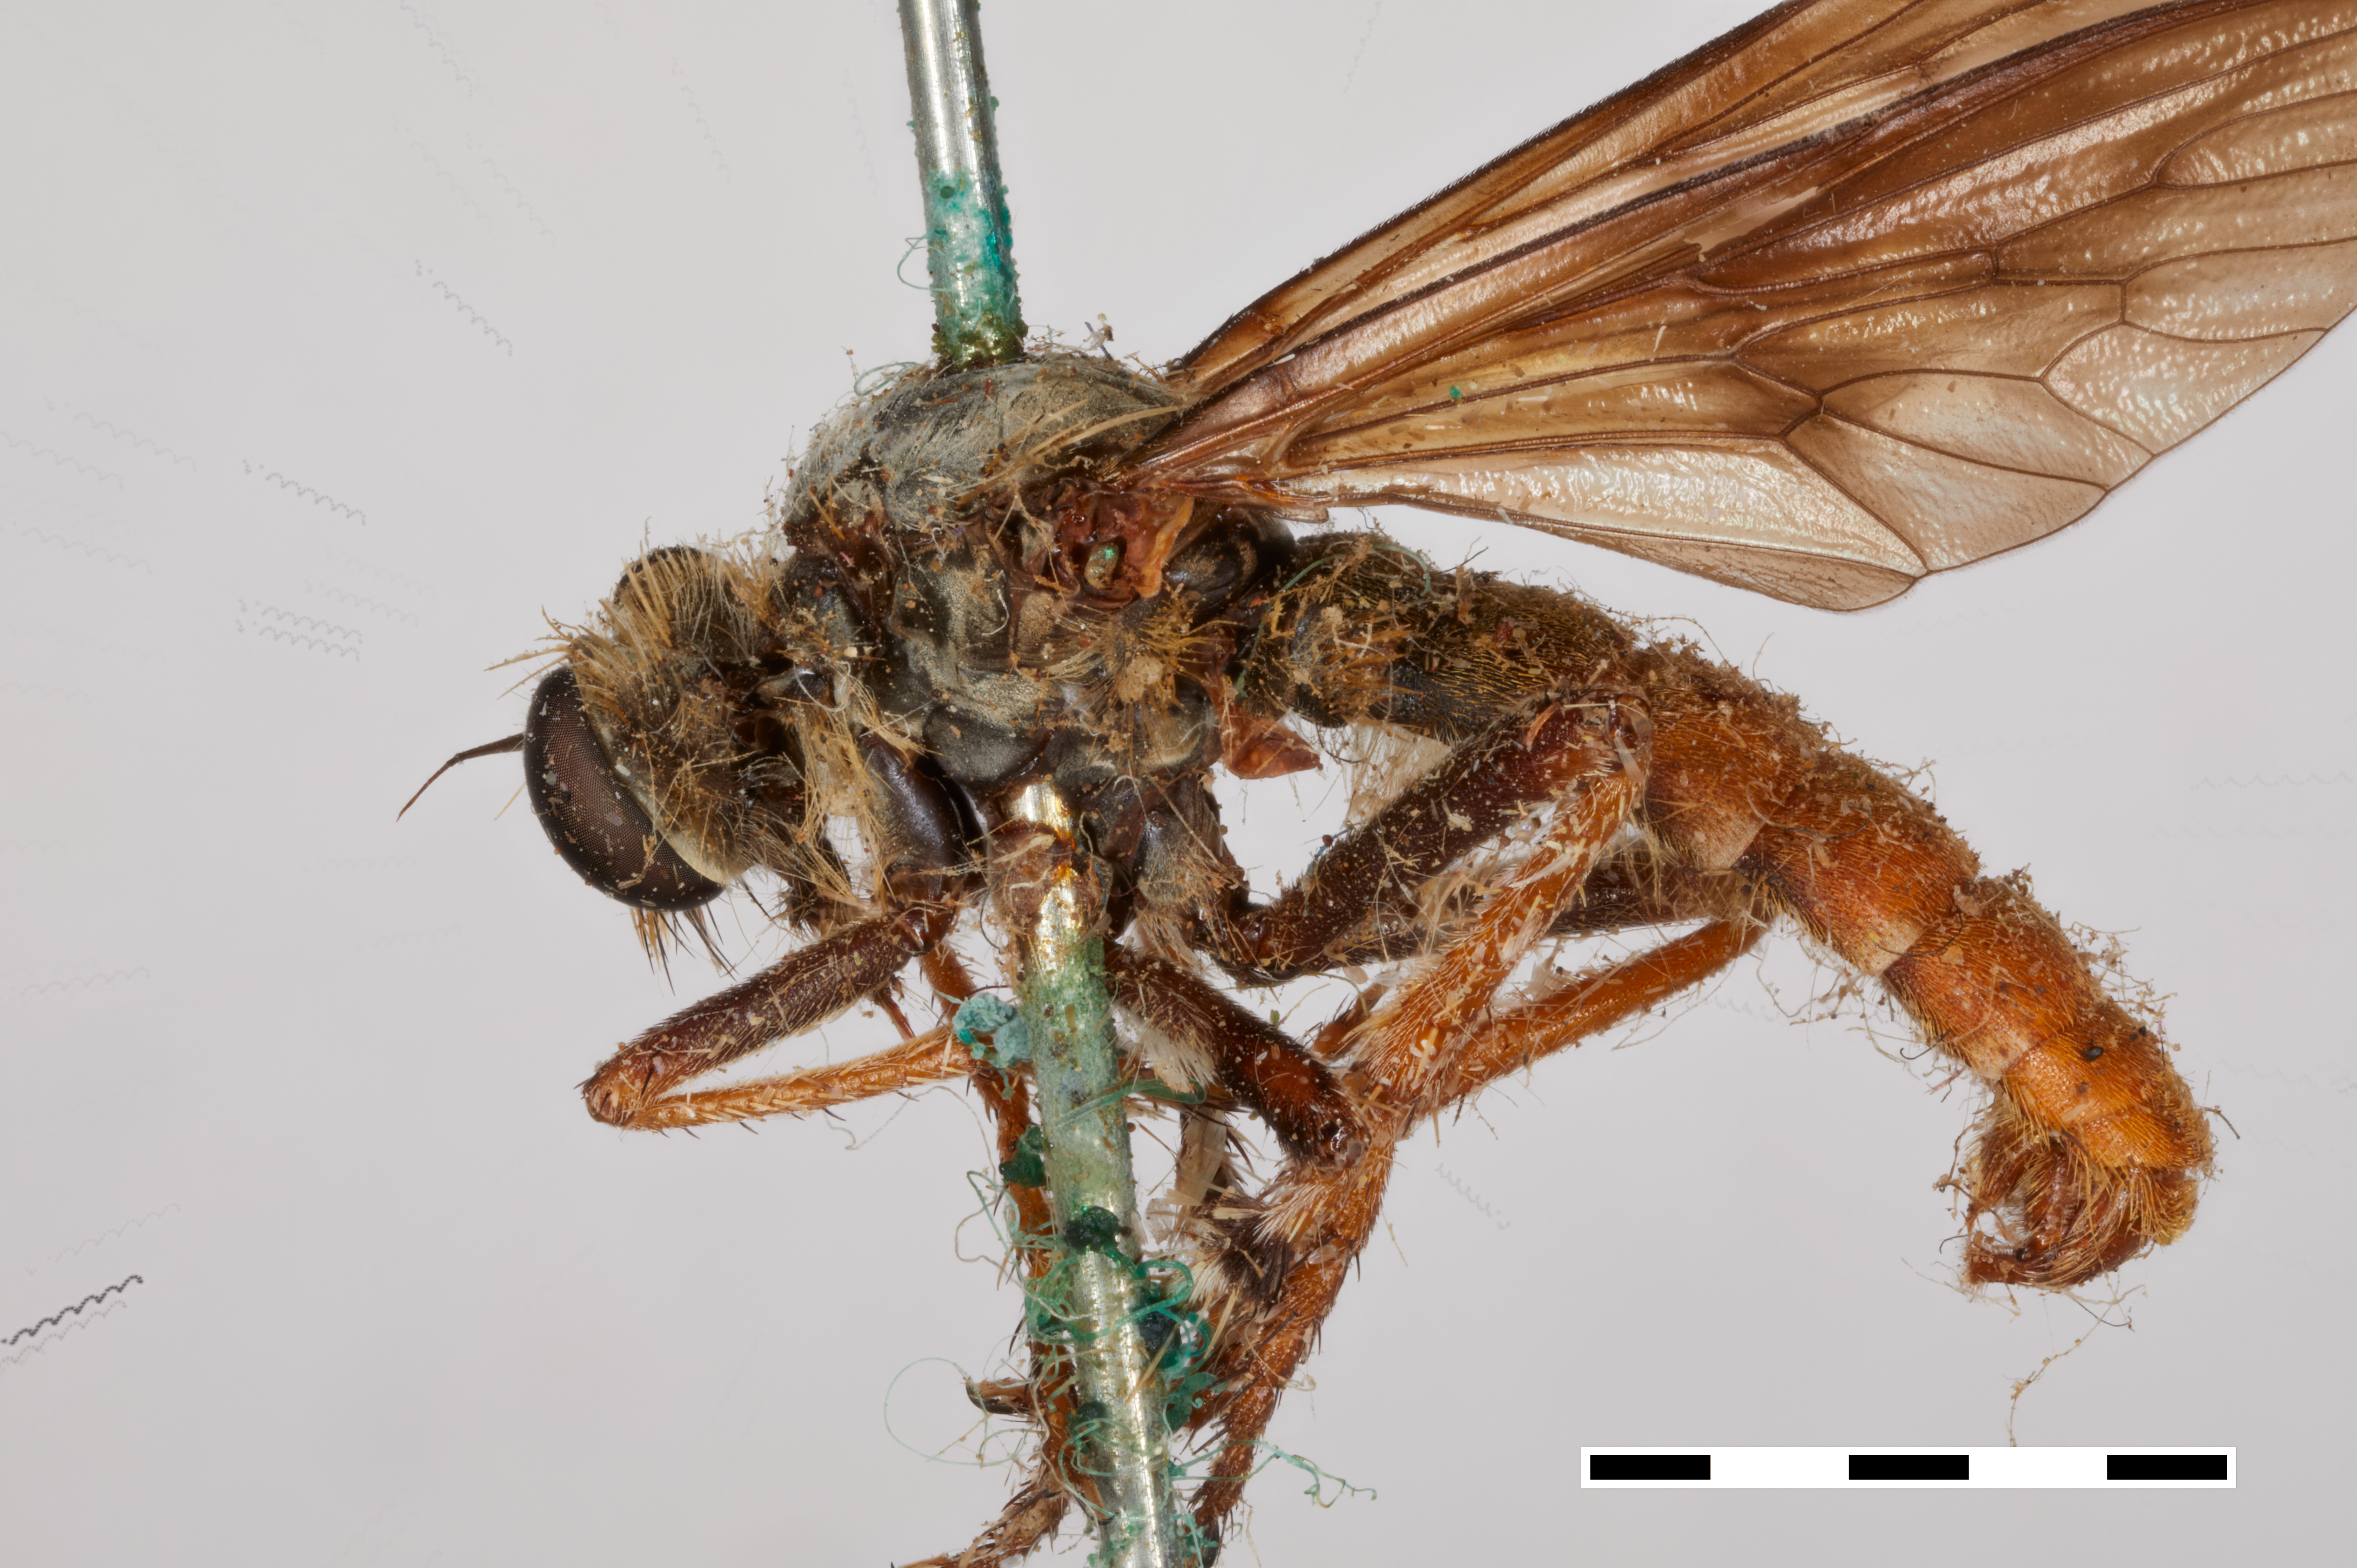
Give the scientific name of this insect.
Heteropogon patruelis
